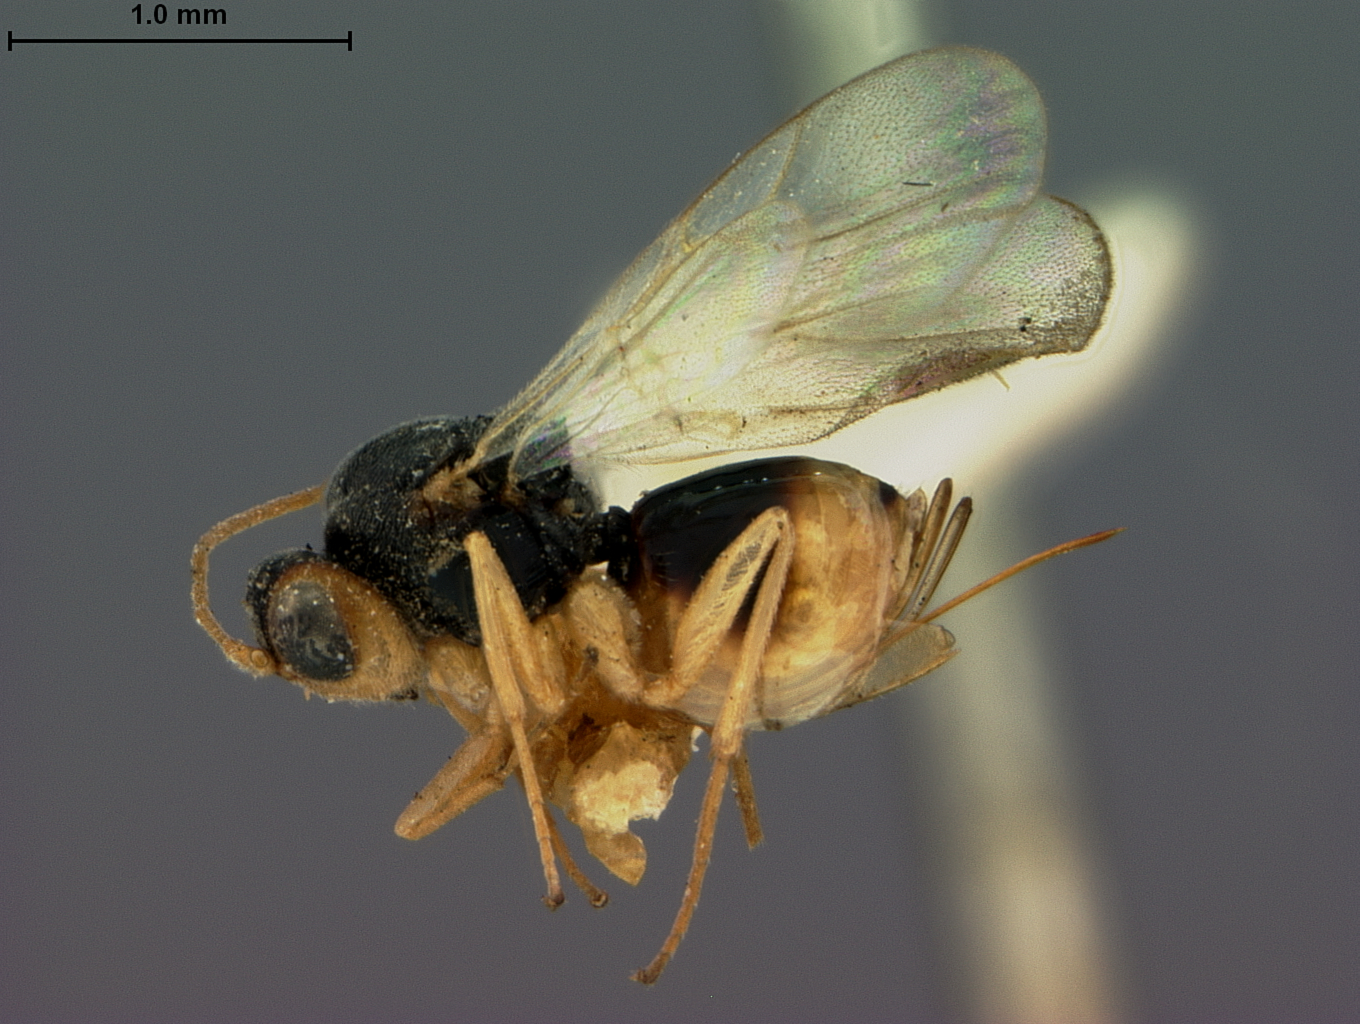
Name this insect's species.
Synergus villosus
